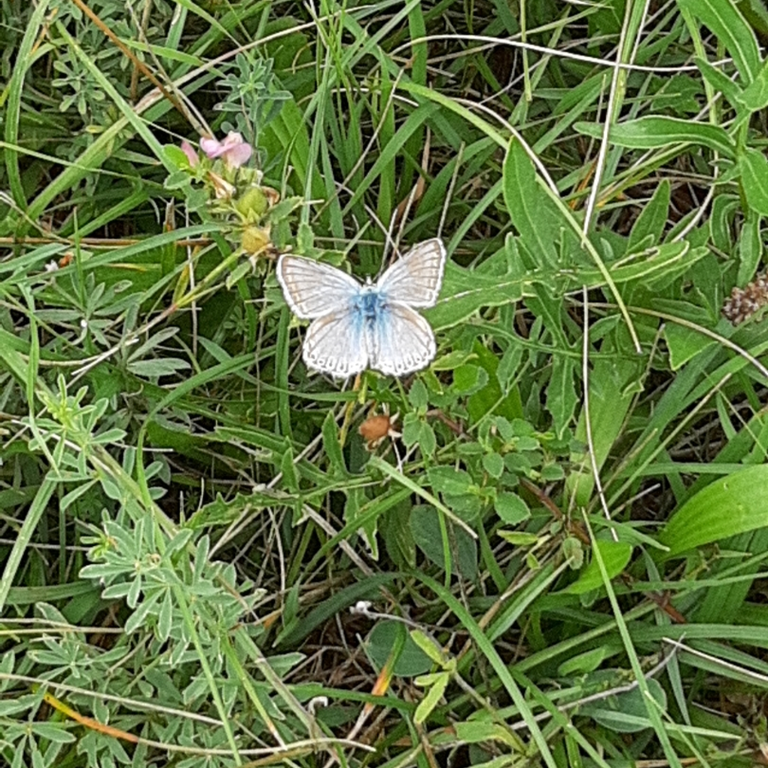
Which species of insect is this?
Lysandra coridon
